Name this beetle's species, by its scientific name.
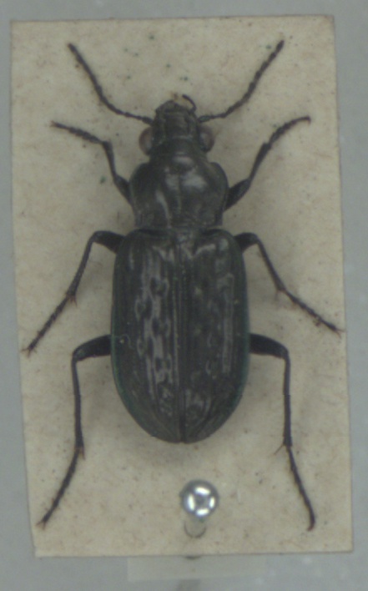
Blethisa multipunctata
